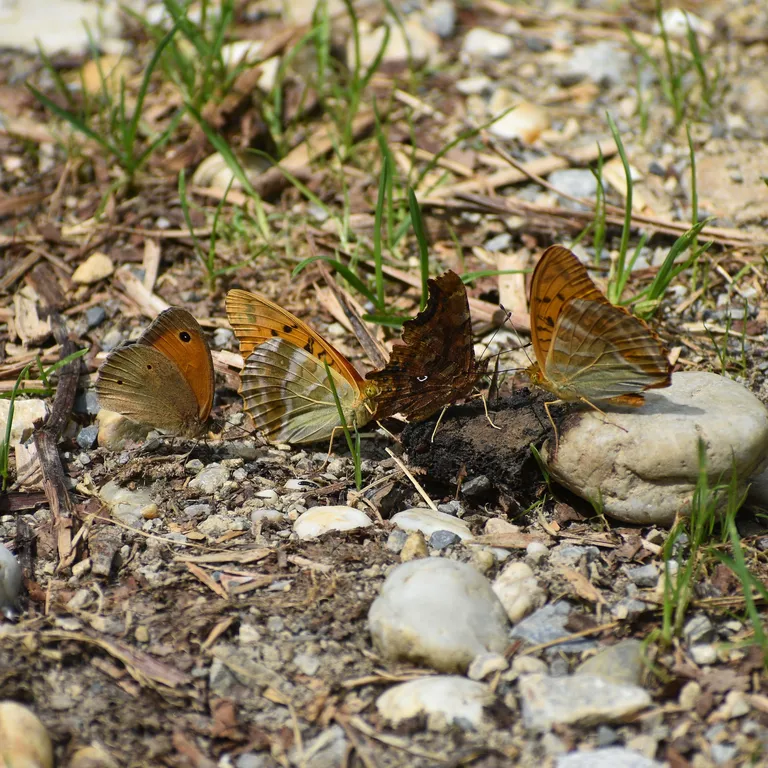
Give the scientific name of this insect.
Argynnis paphia
